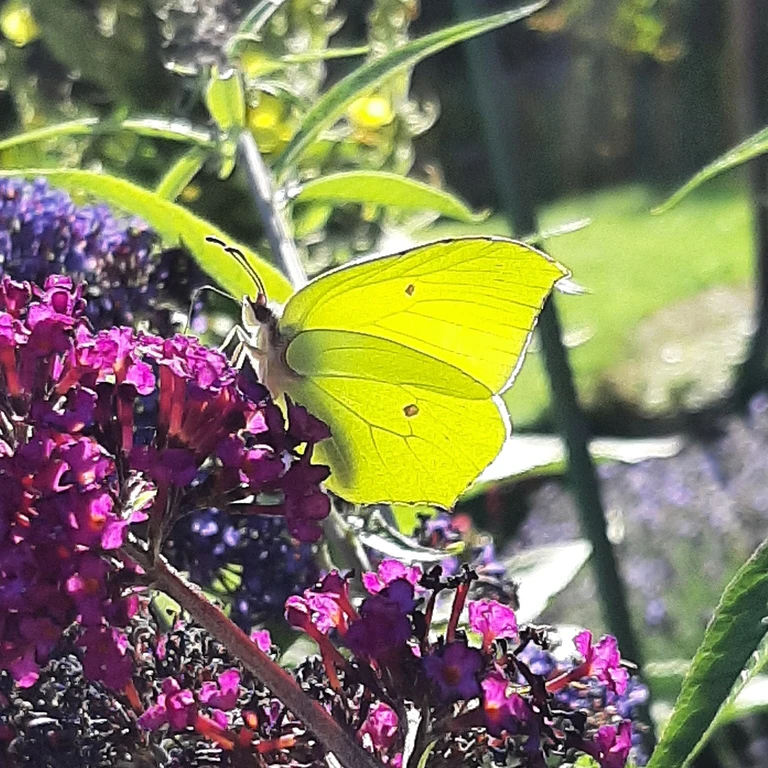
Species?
Gonepteryx rhamni
